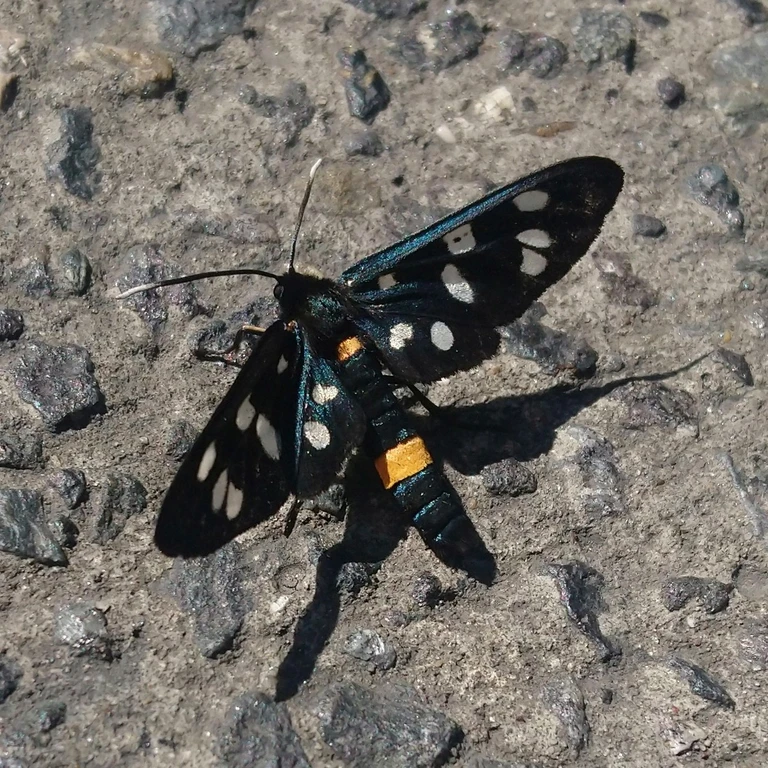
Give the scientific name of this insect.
Amata phegea
